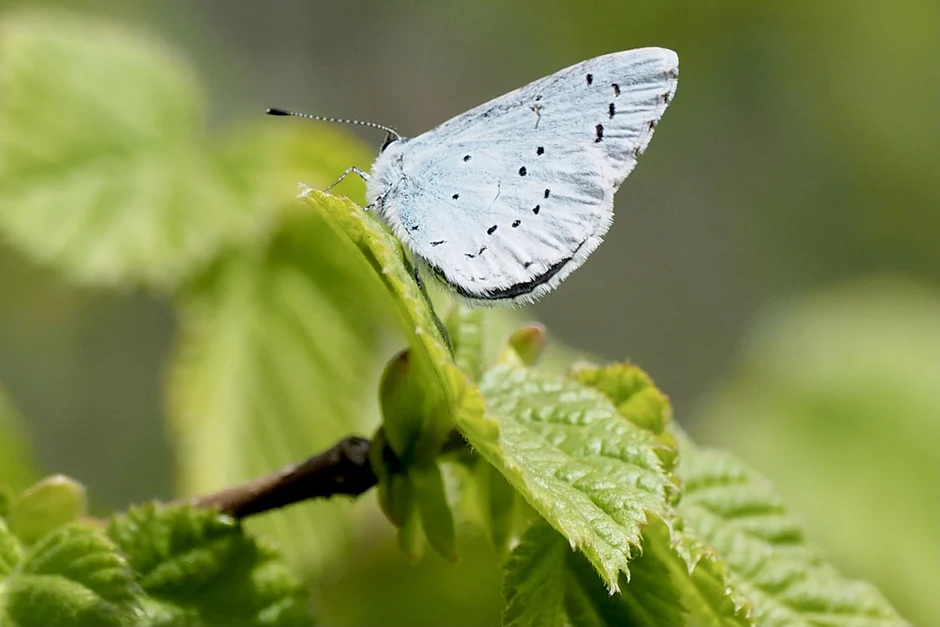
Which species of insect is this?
Celastrina argiolus
